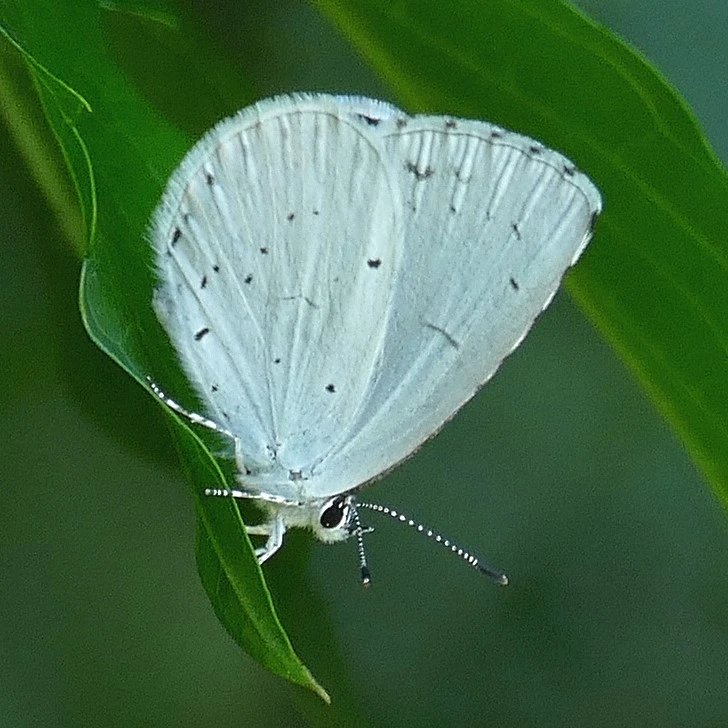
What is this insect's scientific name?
Celastrina argiolus
